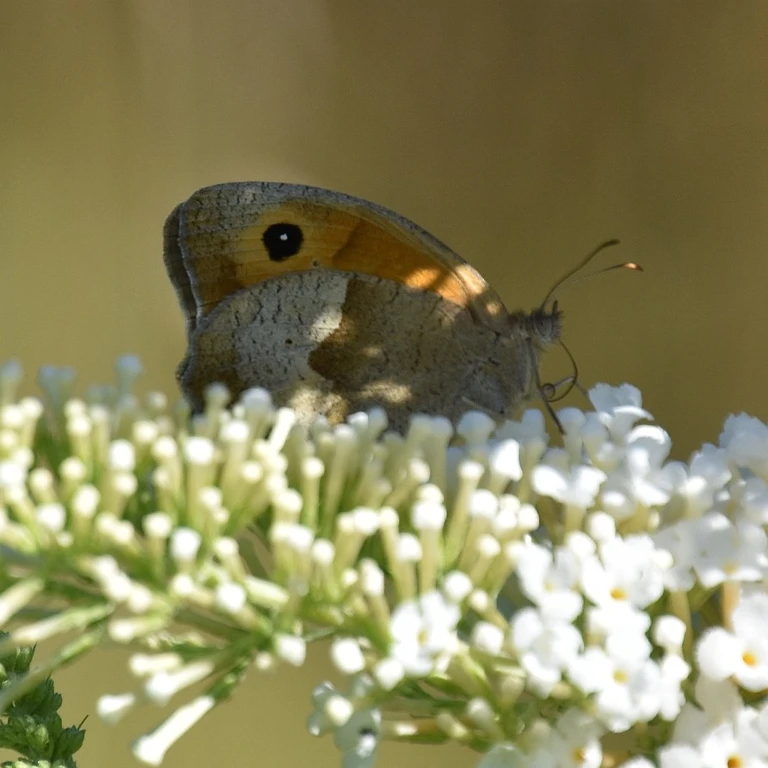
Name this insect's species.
Maniola jurtina
